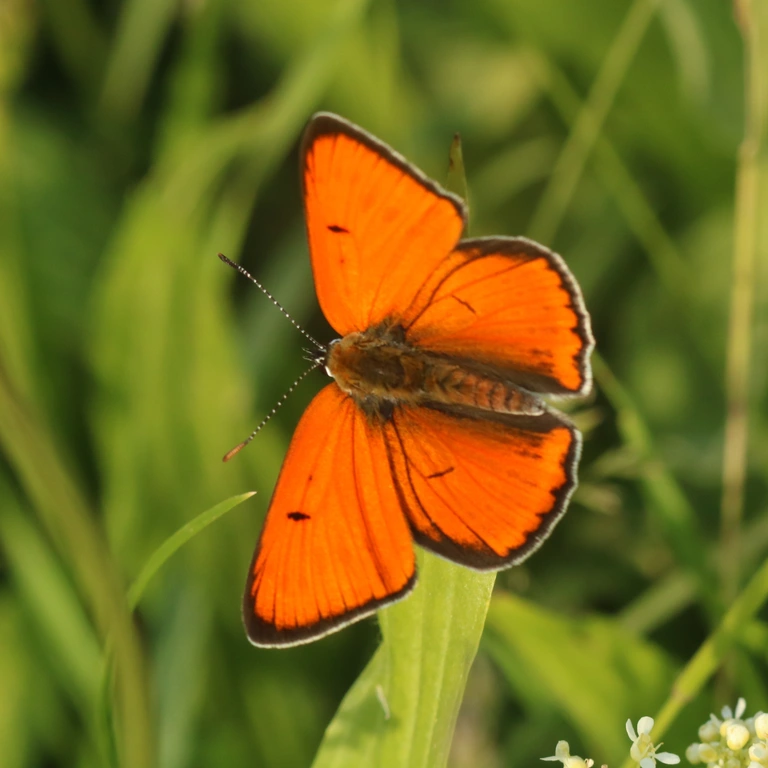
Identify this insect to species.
Lycaena dispar
